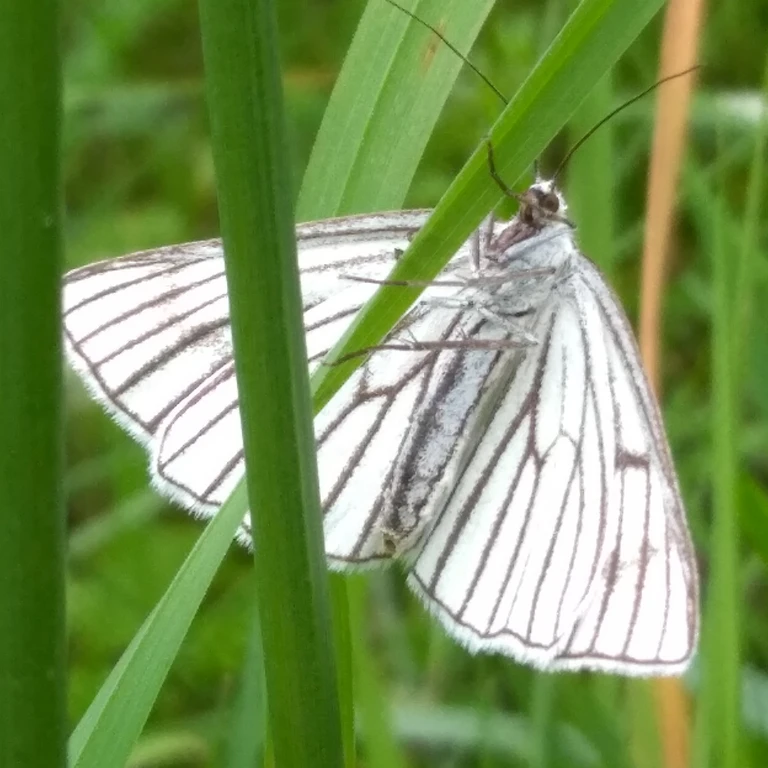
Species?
Siona lineata
